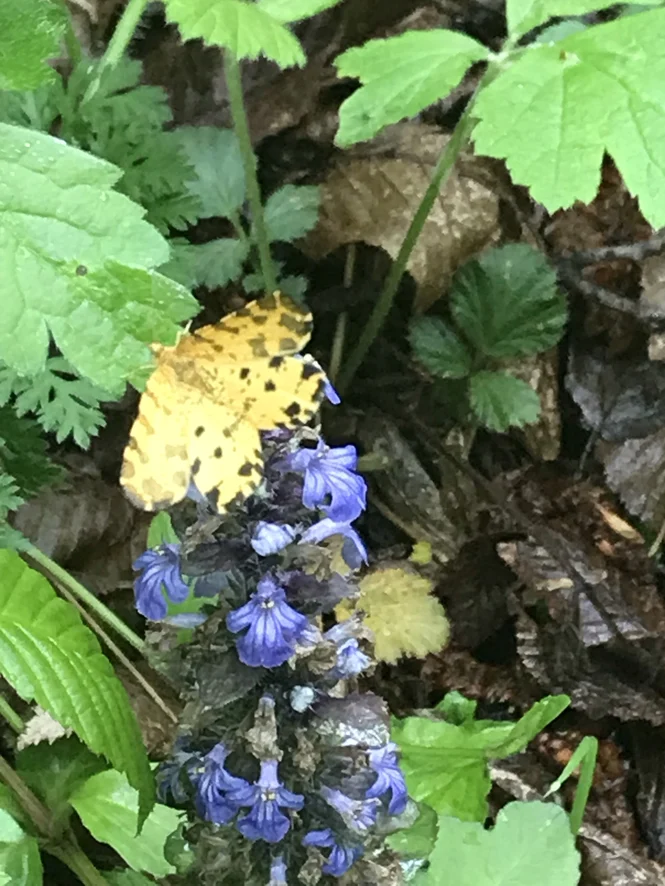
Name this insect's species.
Pseudopanthera macularia
